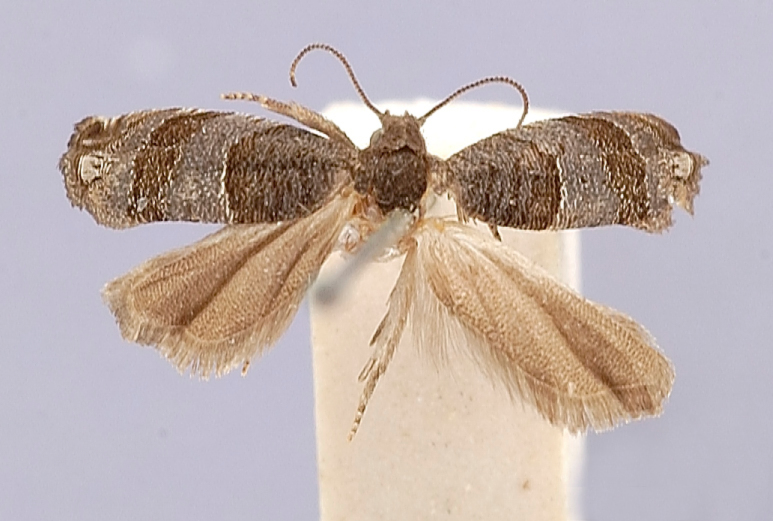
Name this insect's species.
Hedya salicicolana
